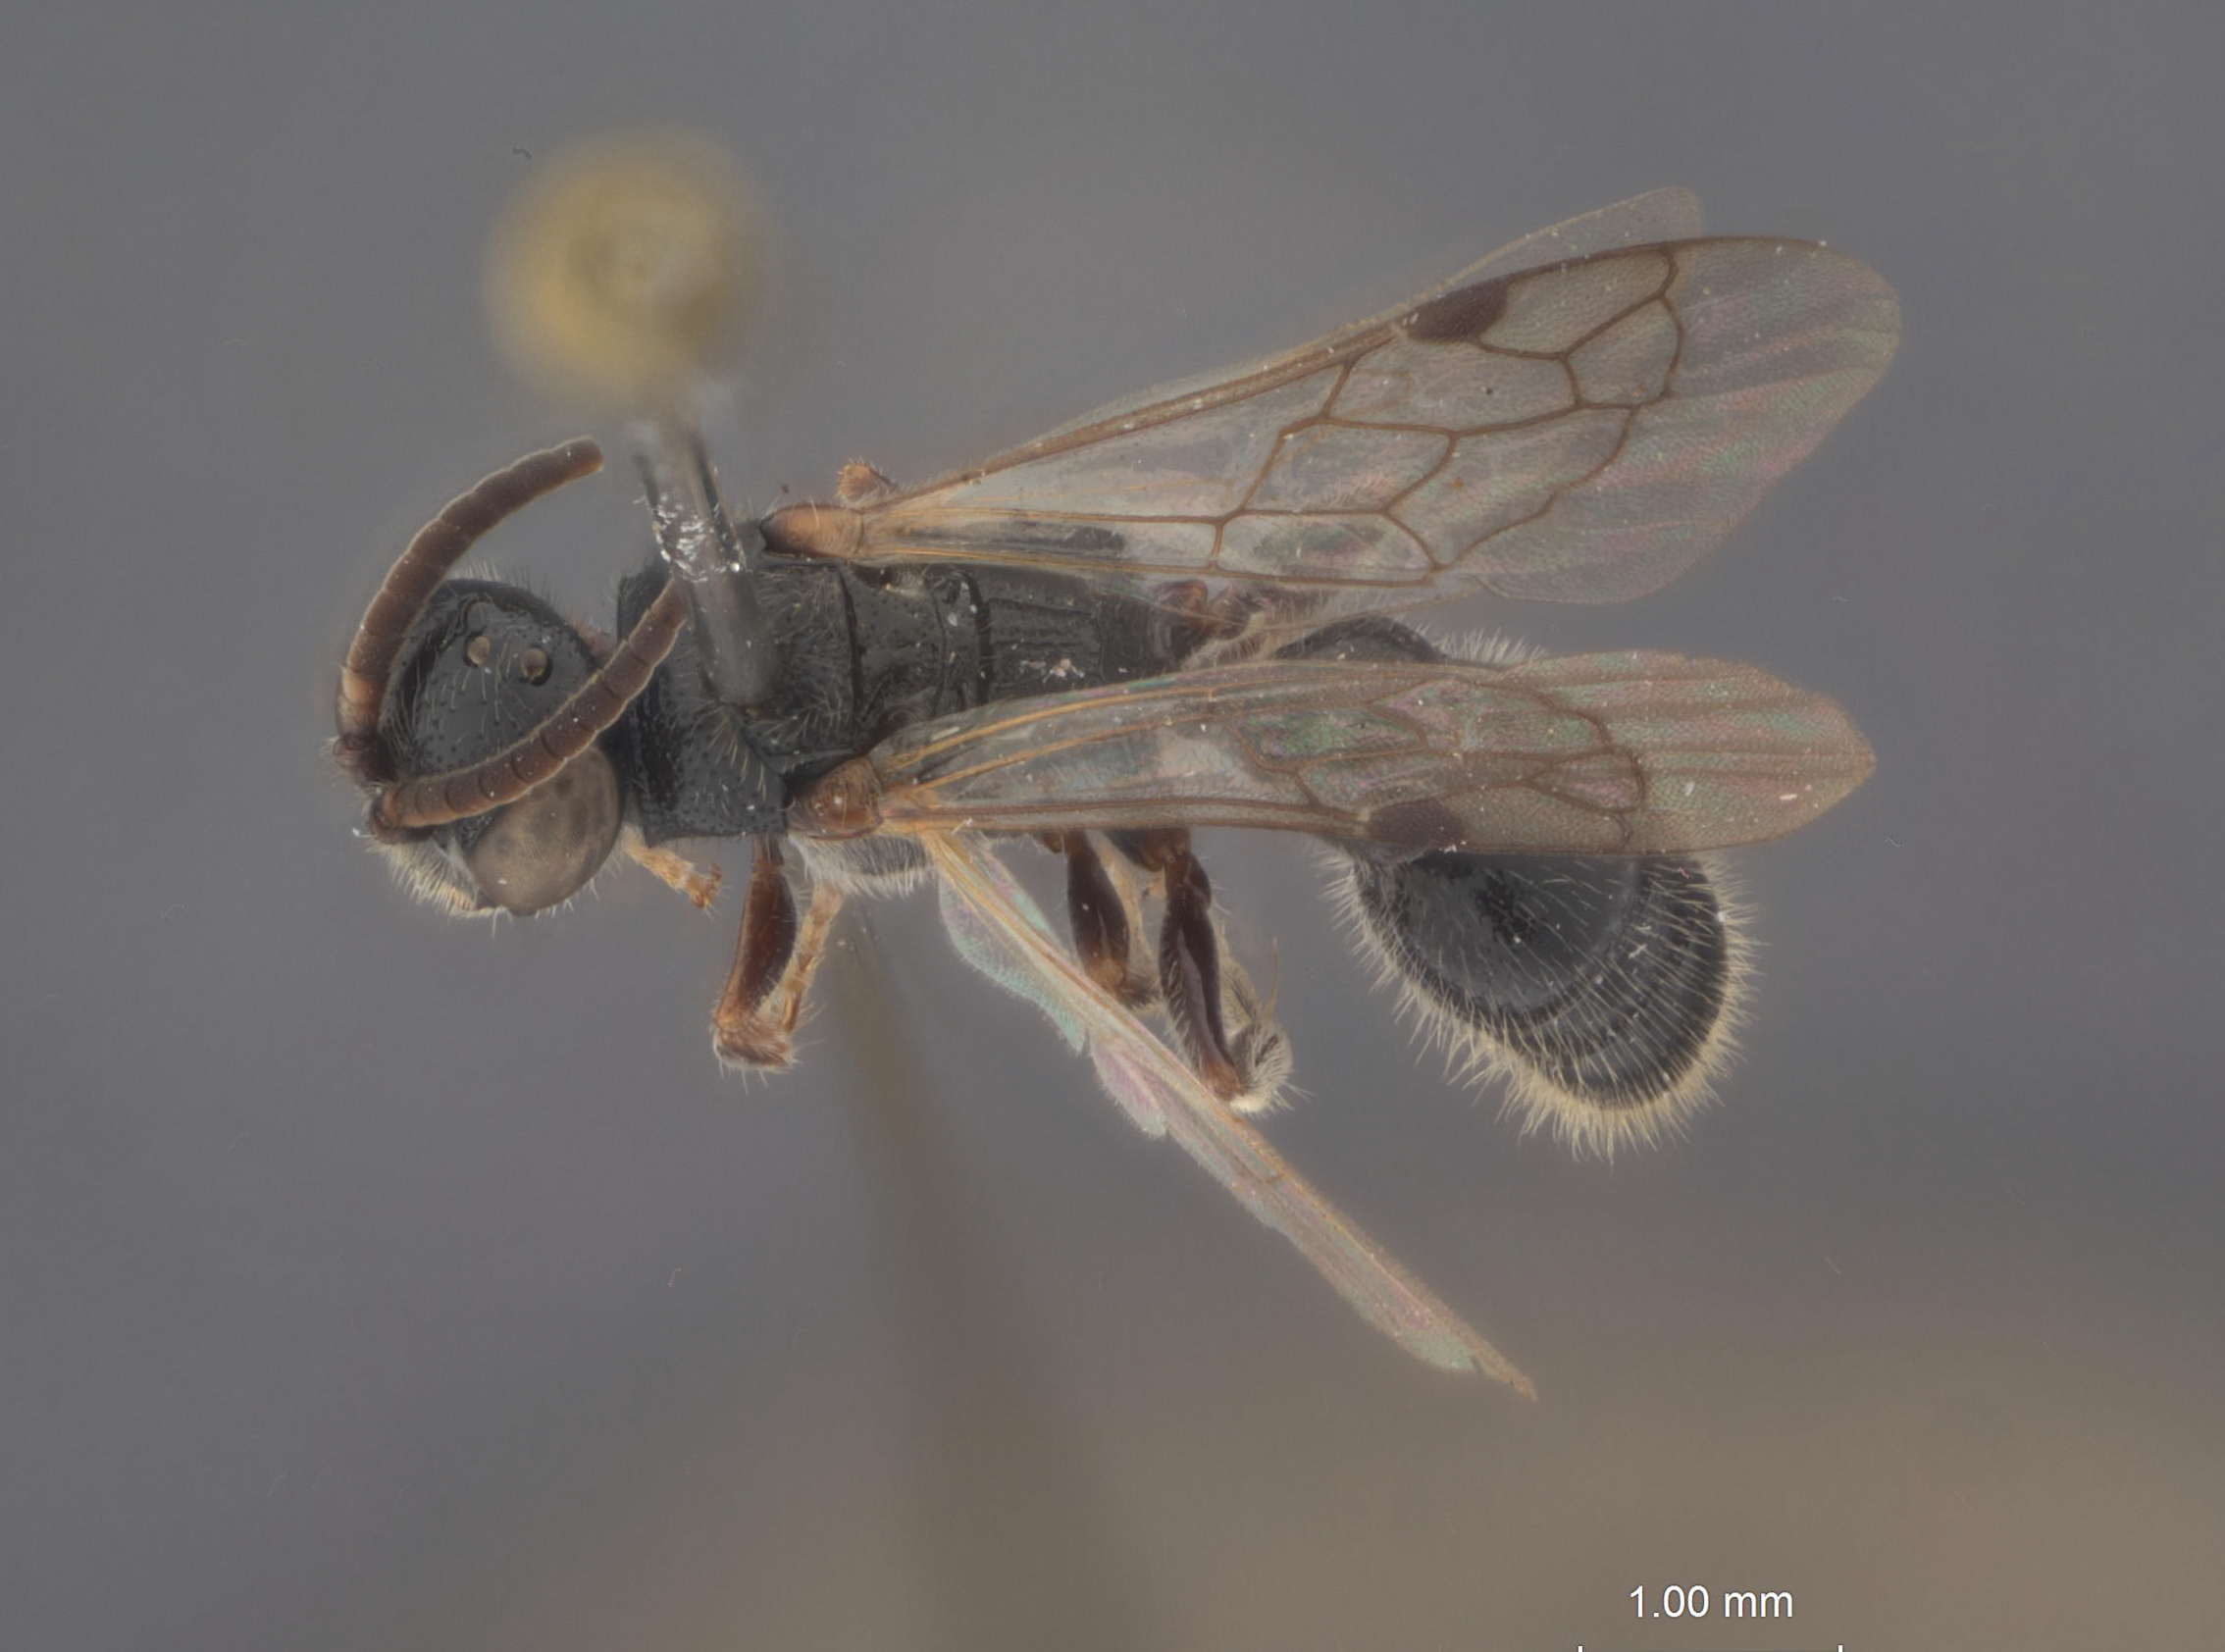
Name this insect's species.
Tiphia lihyuehtana
